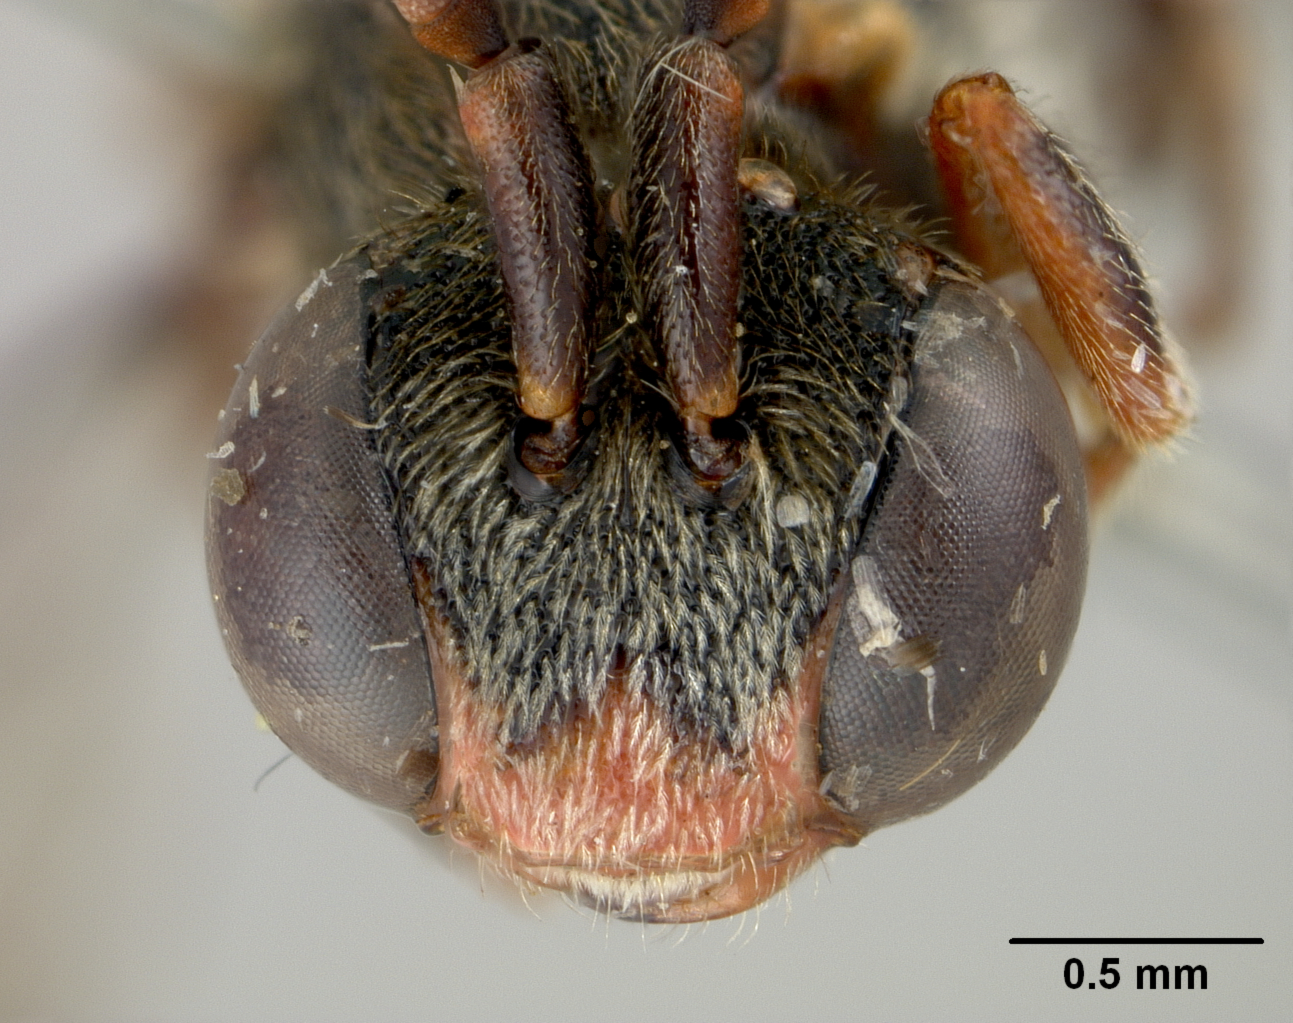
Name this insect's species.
Nomada banahaonis
